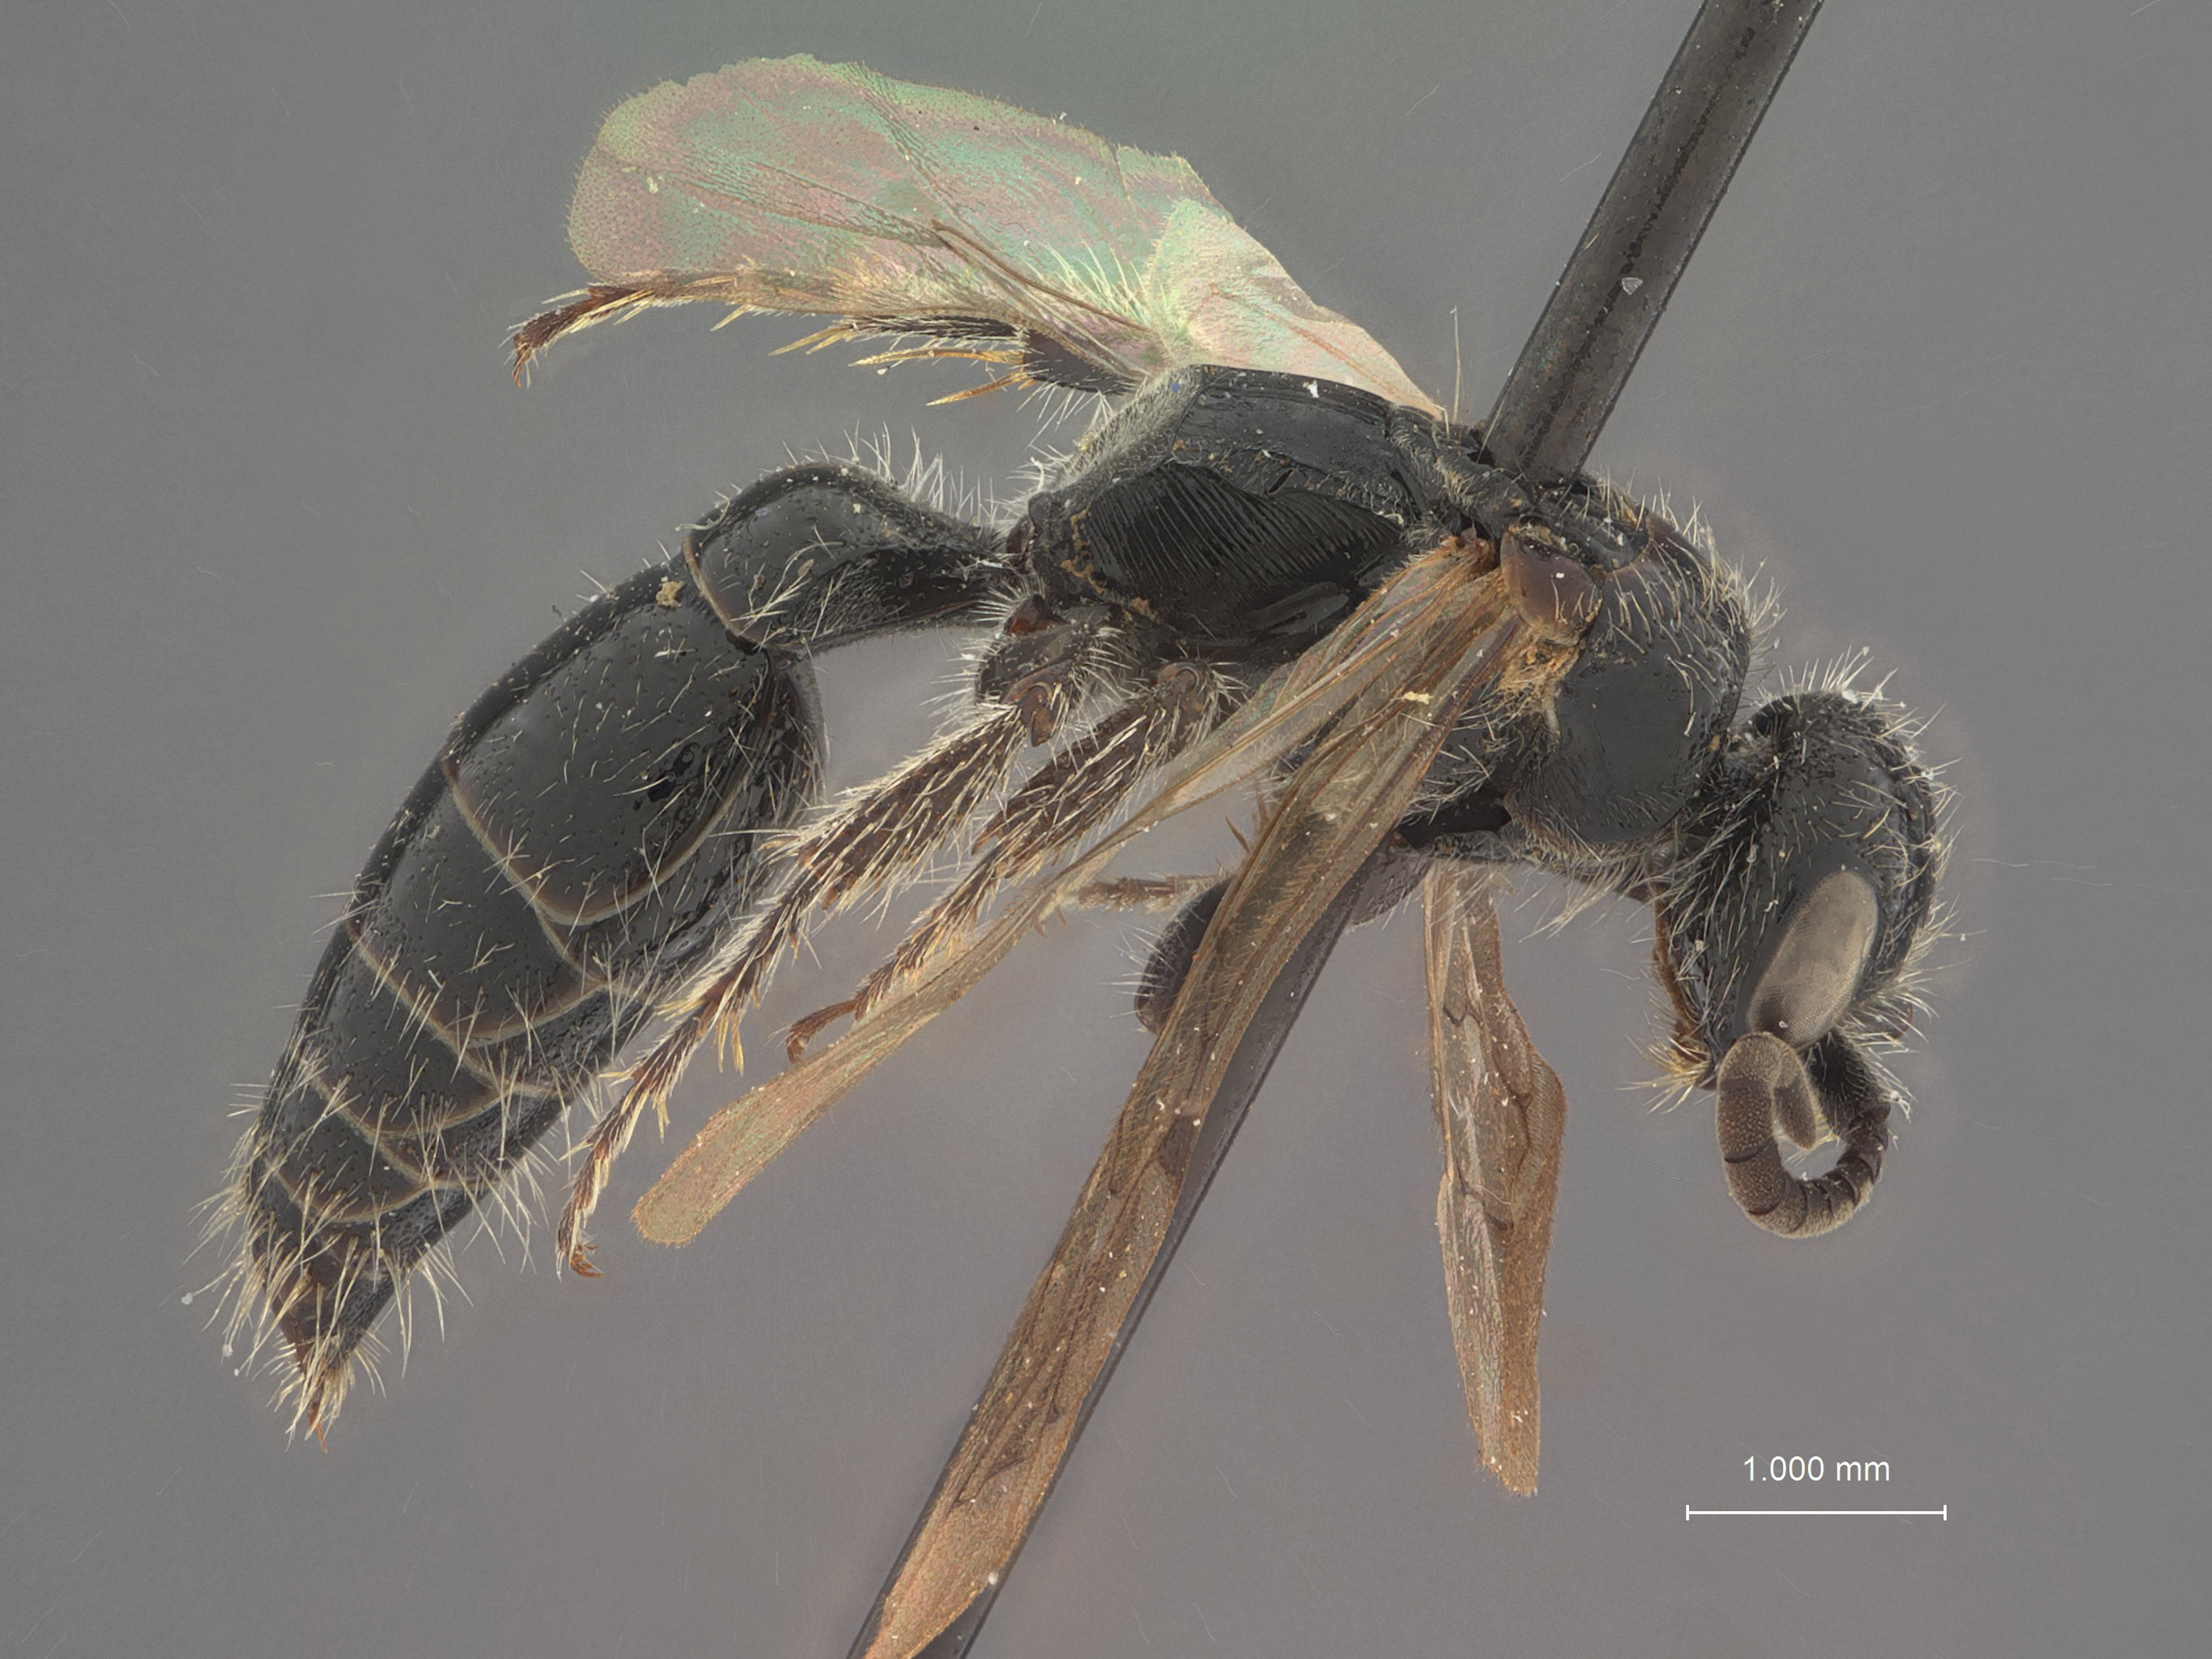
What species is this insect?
Tiphia lawrencei
